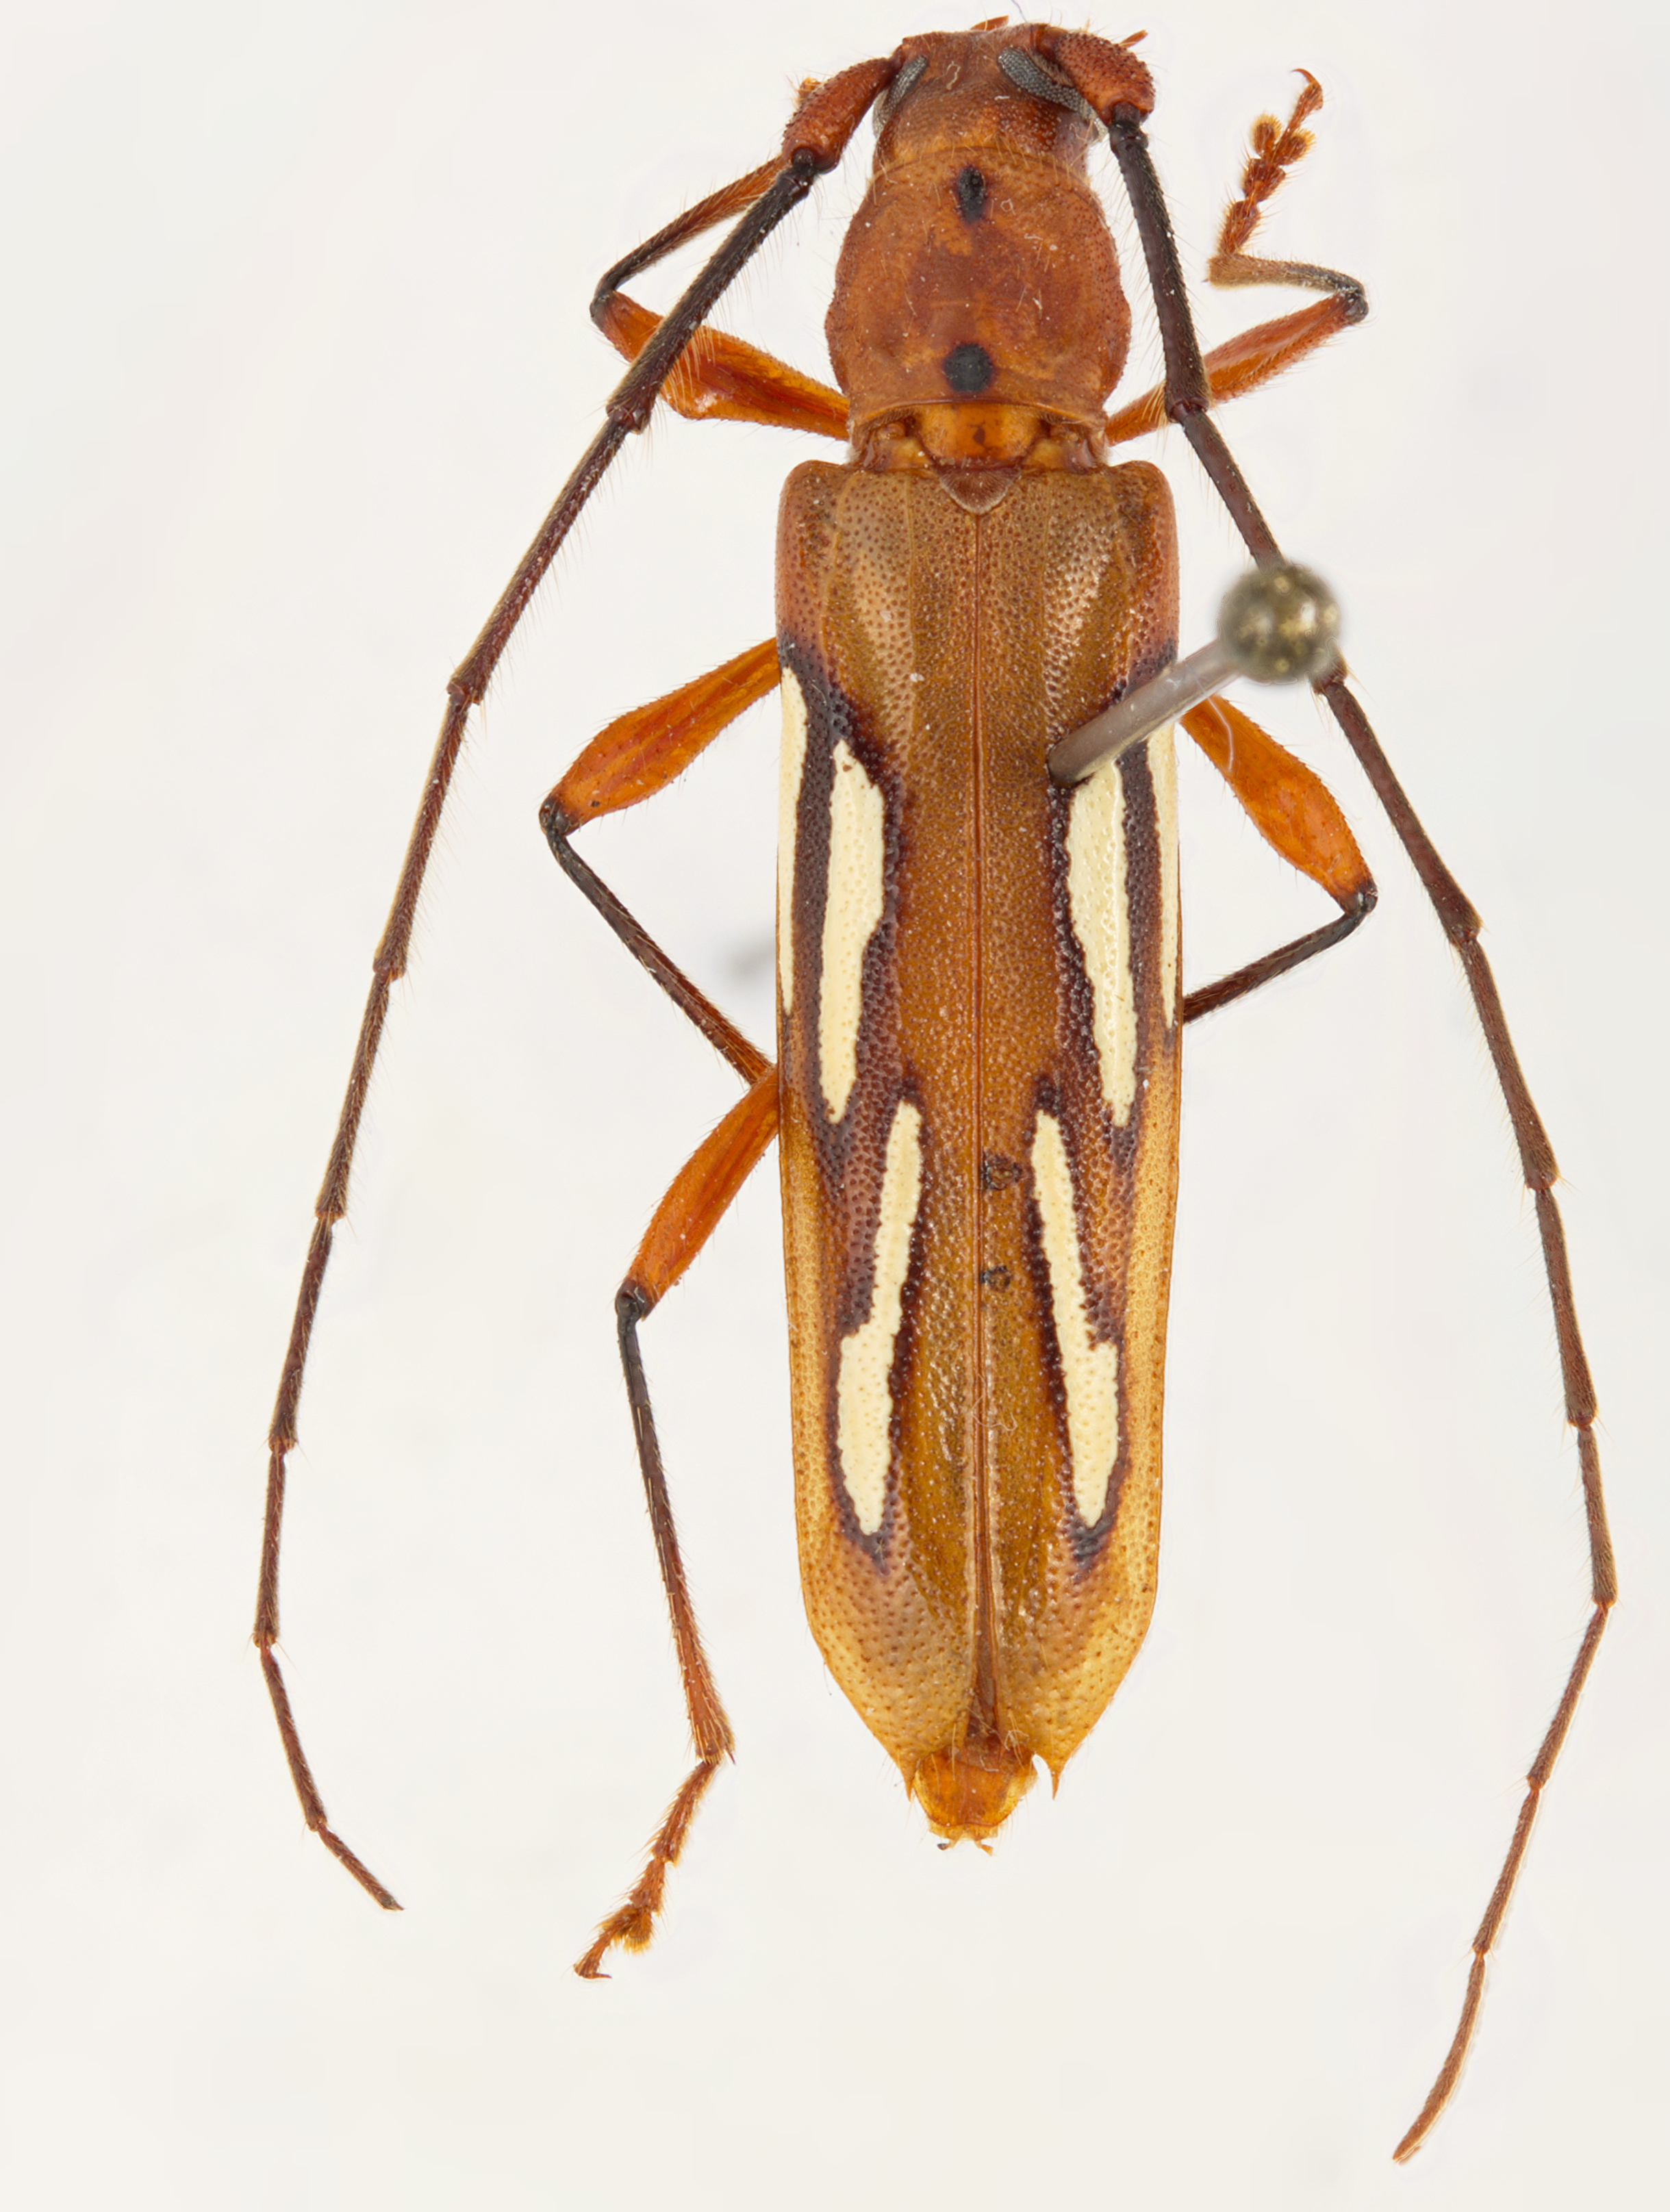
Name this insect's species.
Eurymerus eburioides
